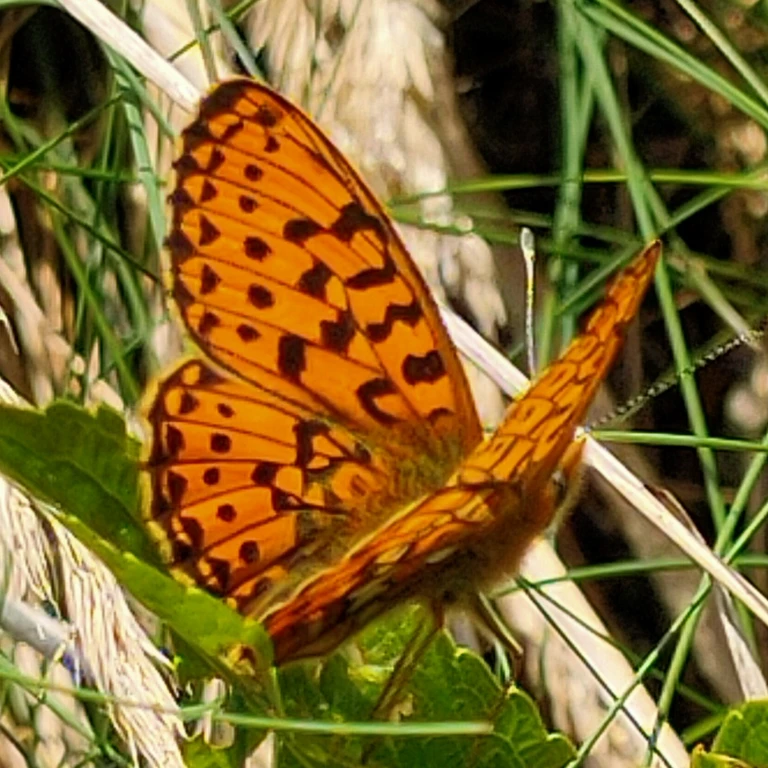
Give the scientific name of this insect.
Boloria euphrosyne (also Clossiana euphrosyne)
